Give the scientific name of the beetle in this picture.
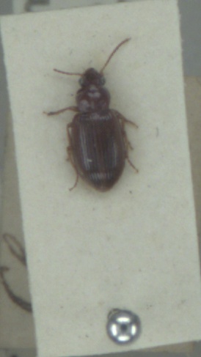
Bradycellus verbasci
